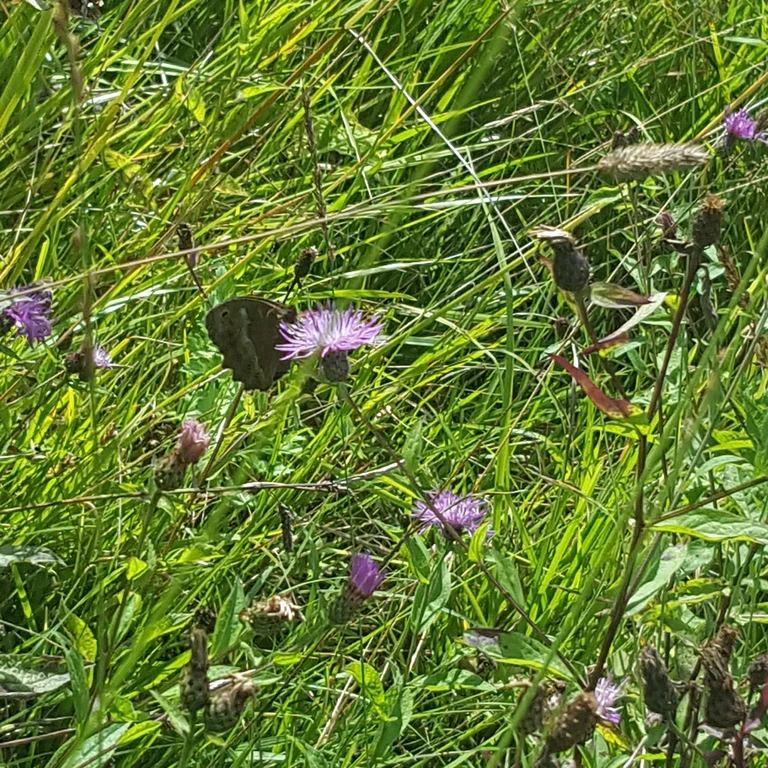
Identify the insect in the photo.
Minois dryas
